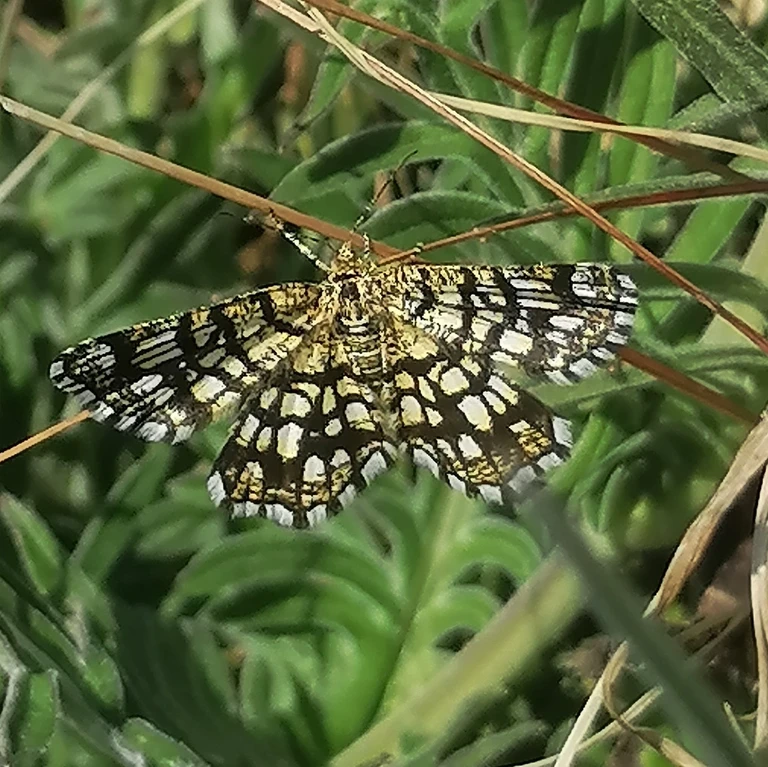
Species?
Chiasmia clathrata
